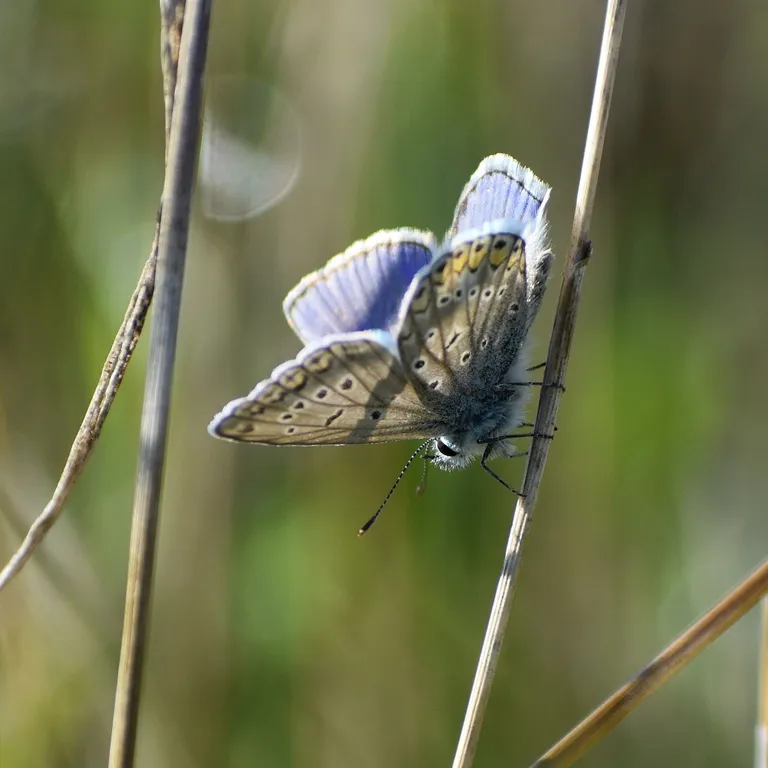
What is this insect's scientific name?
Polyommatus icarus
